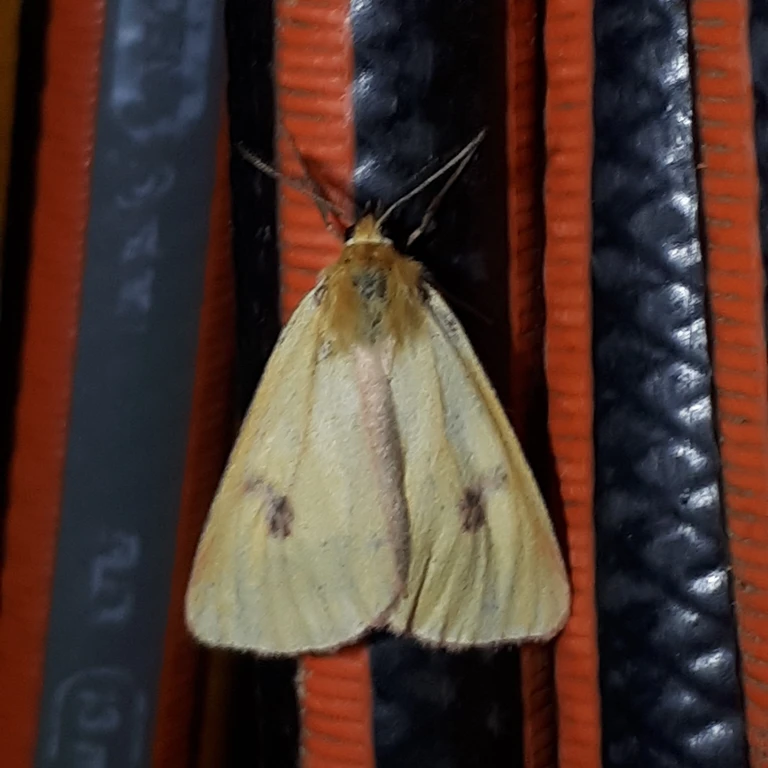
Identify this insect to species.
Diacrisia sannio
